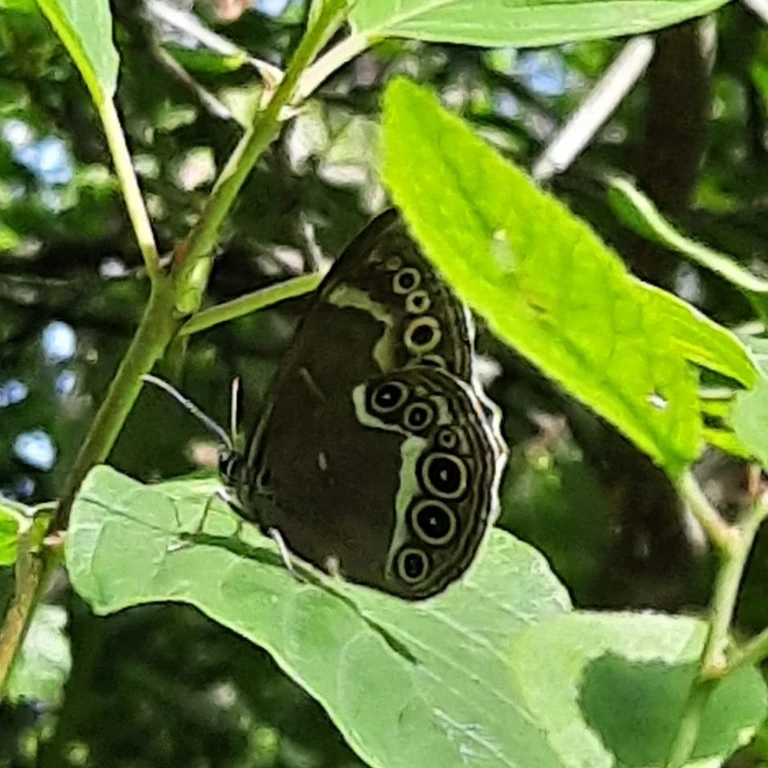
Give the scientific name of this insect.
Lopinga achine (also Pararge achine)
